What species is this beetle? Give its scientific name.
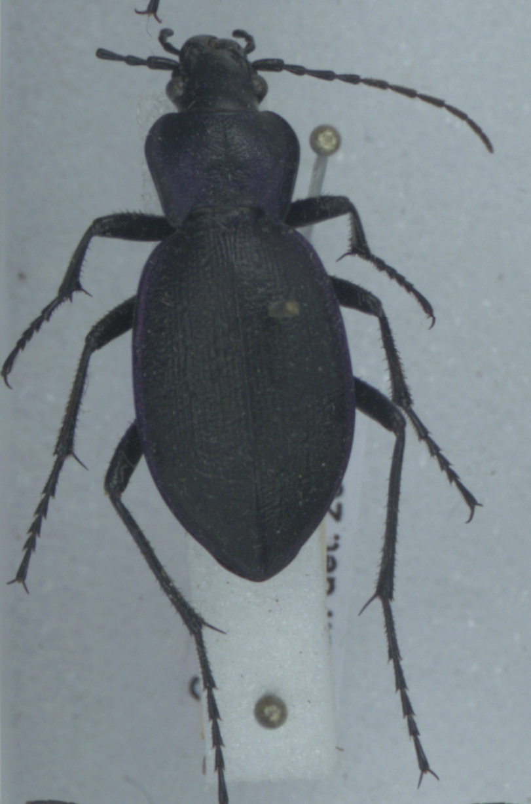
Carabus problematicus
